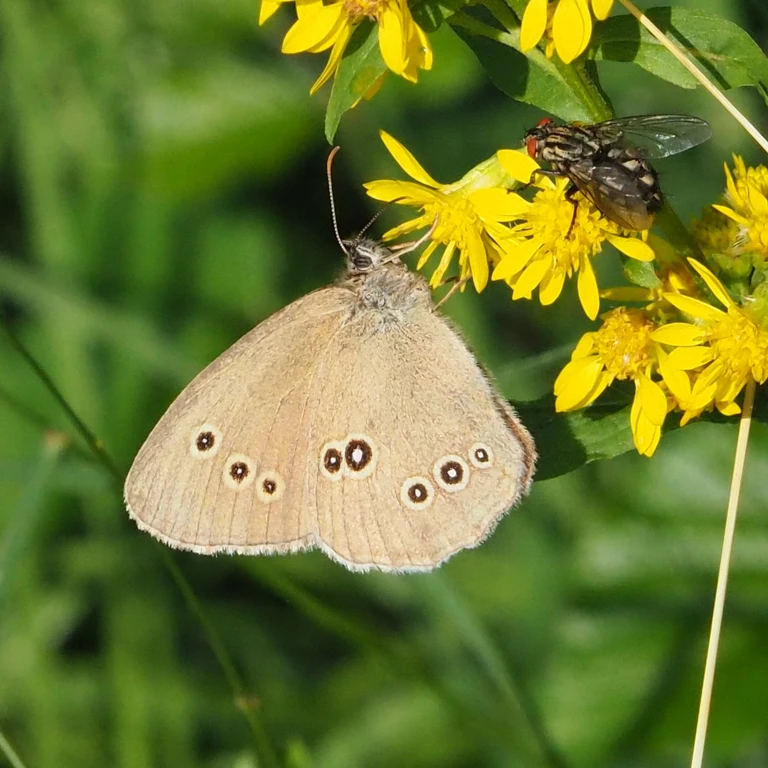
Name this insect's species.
Aphantopus hyperantus
